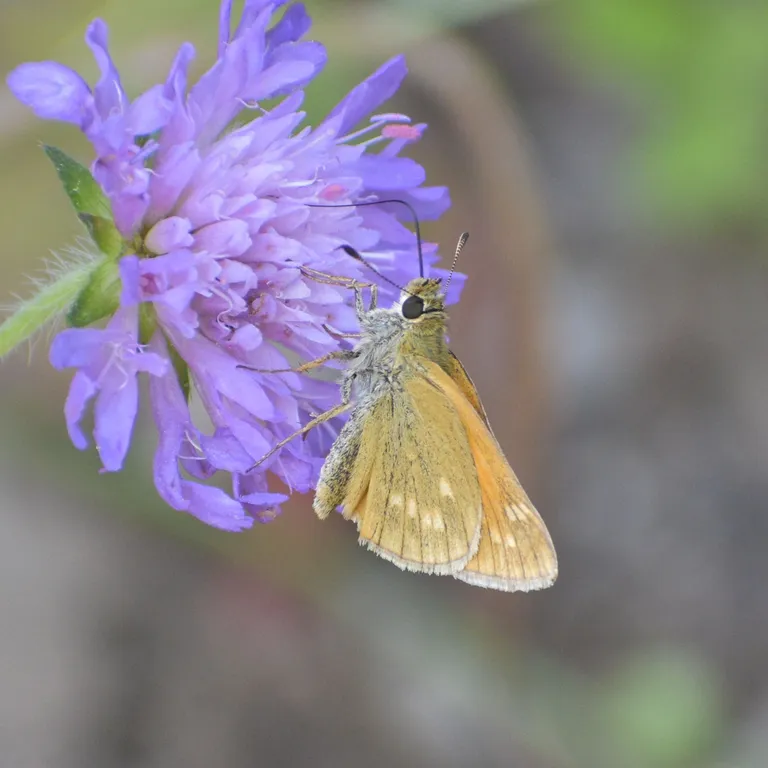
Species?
Ochlodes sylvanus (also Ochlodes venata)
